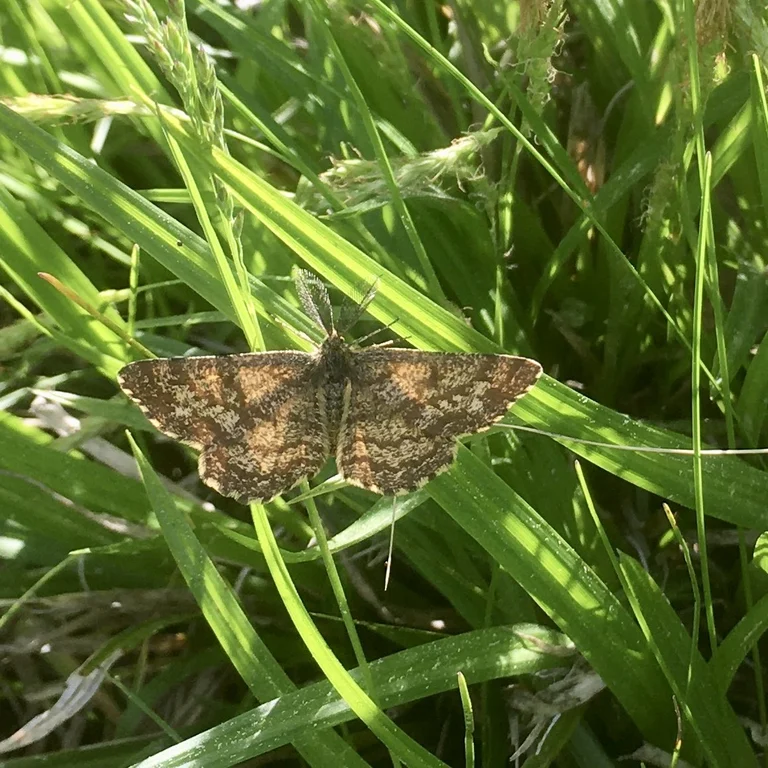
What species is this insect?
Ematurga atomaria
